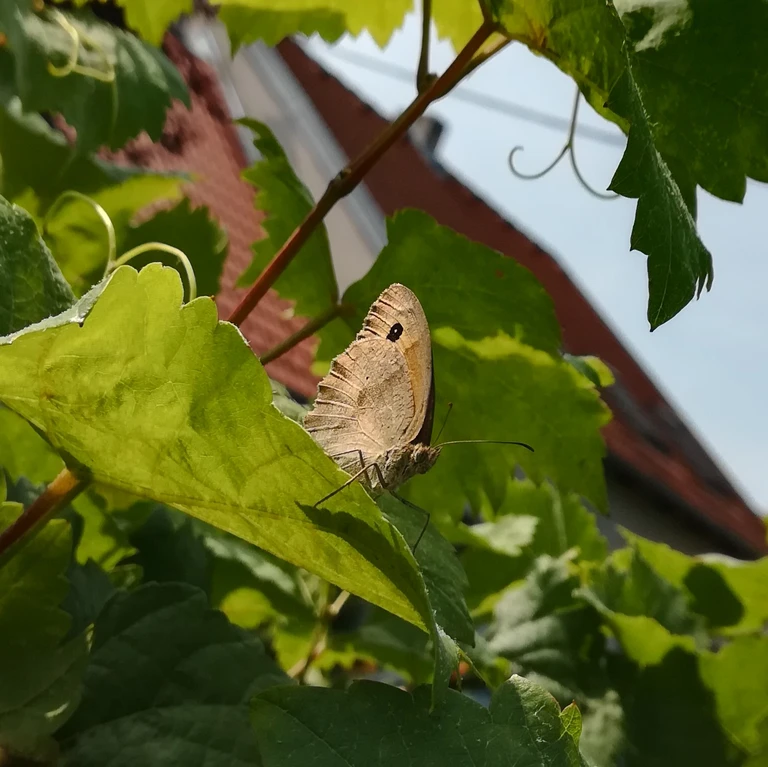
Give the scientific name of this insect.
Maniola jurtina
